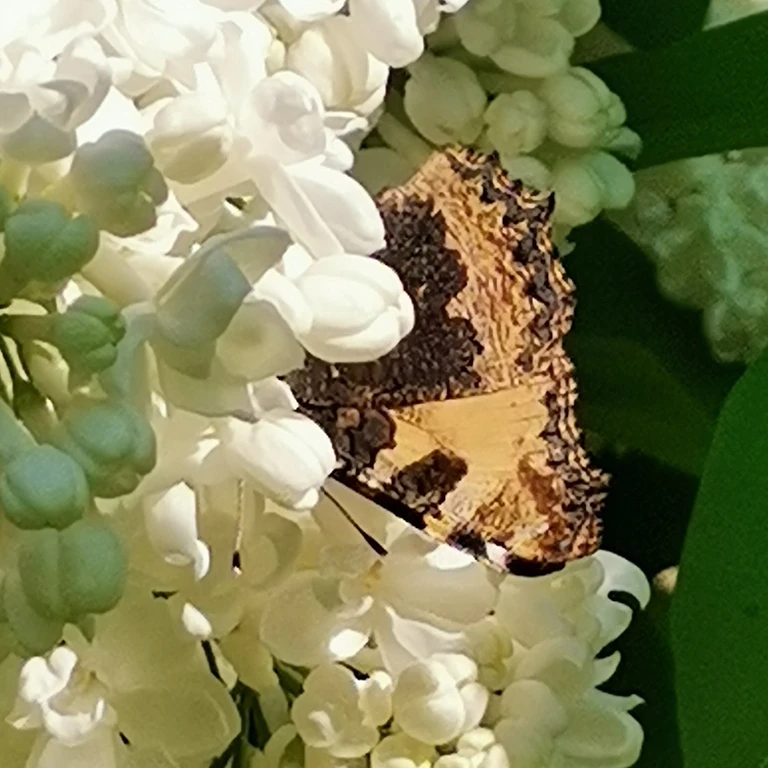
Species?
Aglais urticae
